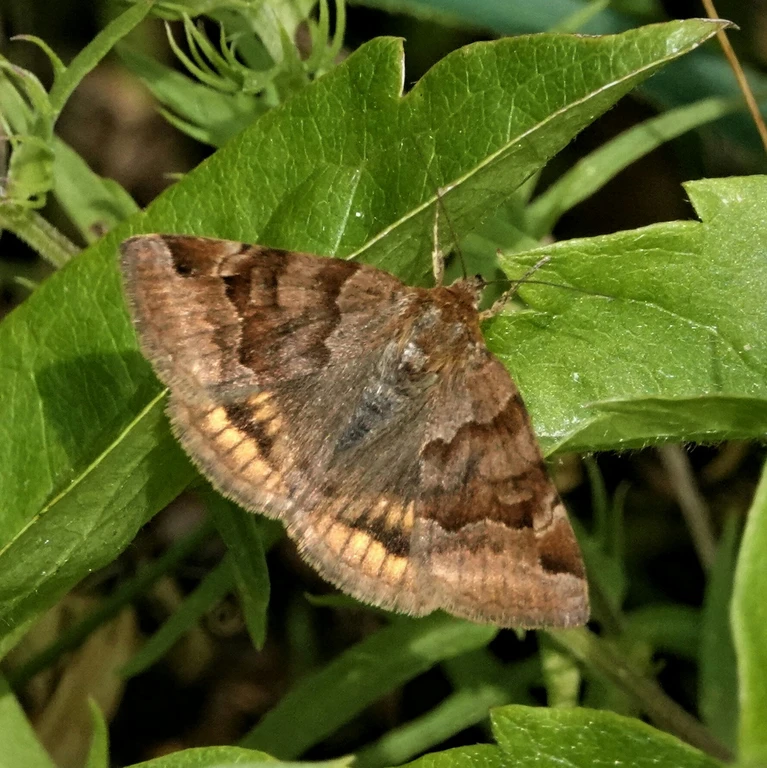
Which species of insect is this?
Euclidia glyphica
